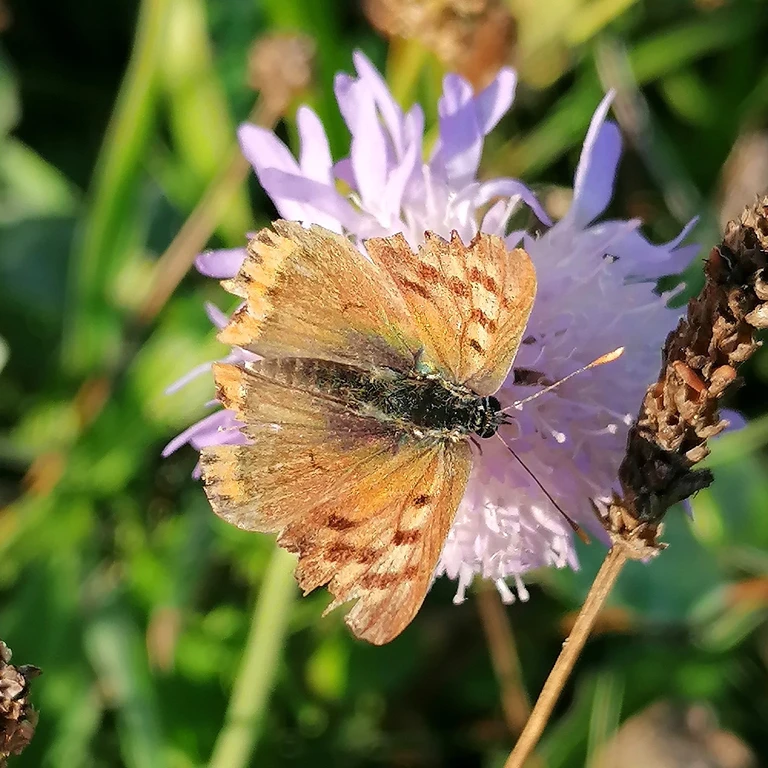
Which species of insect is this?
Lycaena phlaeas
